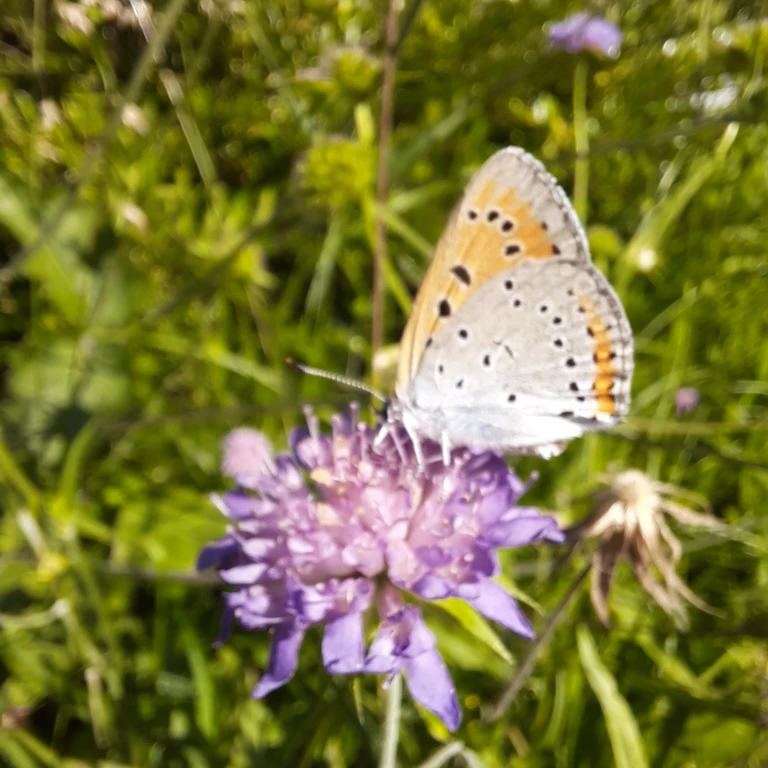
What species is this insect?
Lycaena dispar
